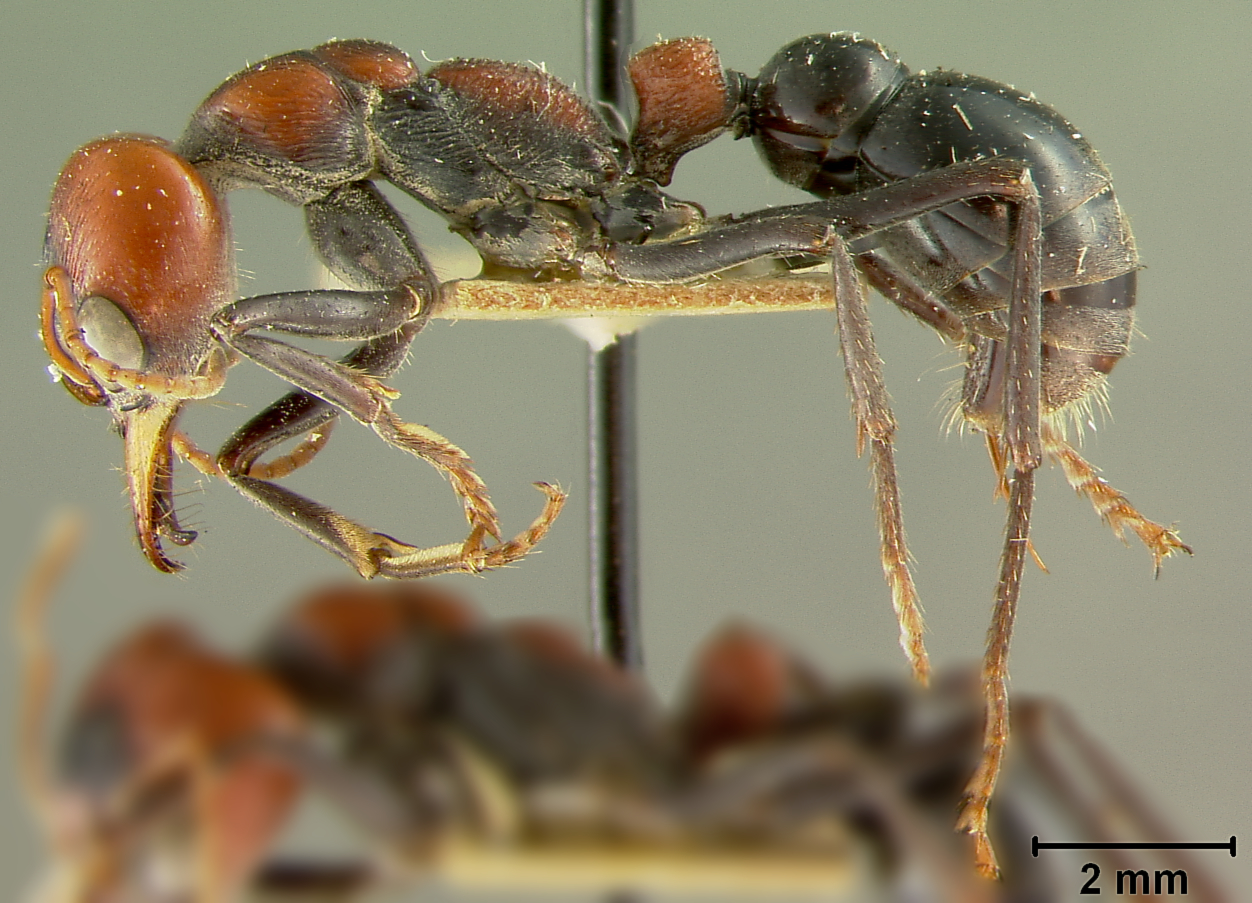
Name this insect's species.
Myrmecia aberrans
